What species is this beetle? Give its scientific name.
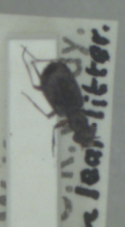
Asaphidion curtum
